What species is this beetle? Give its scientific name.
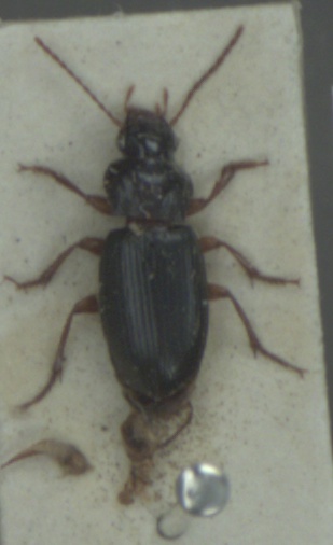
Ophonus rufibarbis
